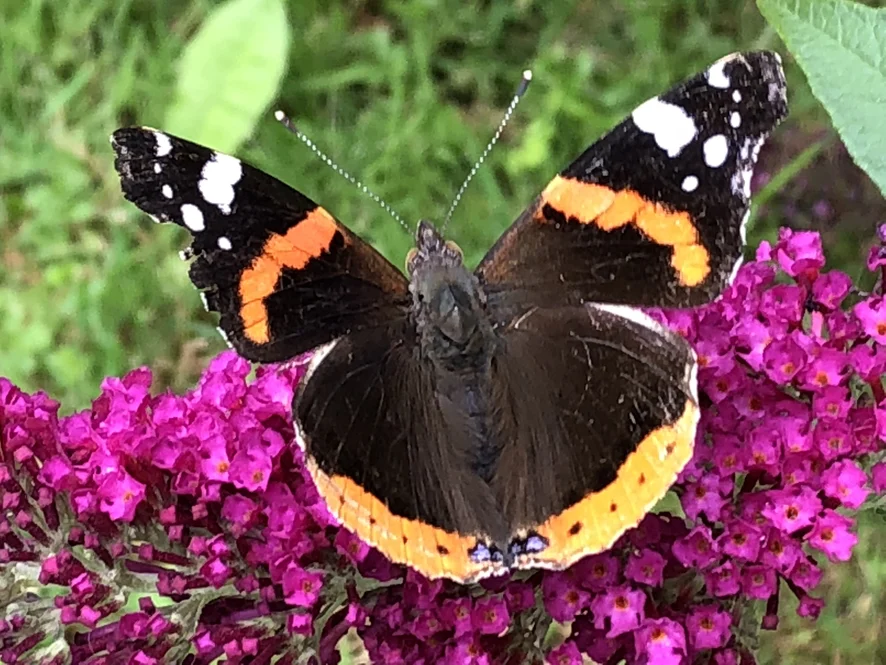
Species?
Vanessa atalanta
